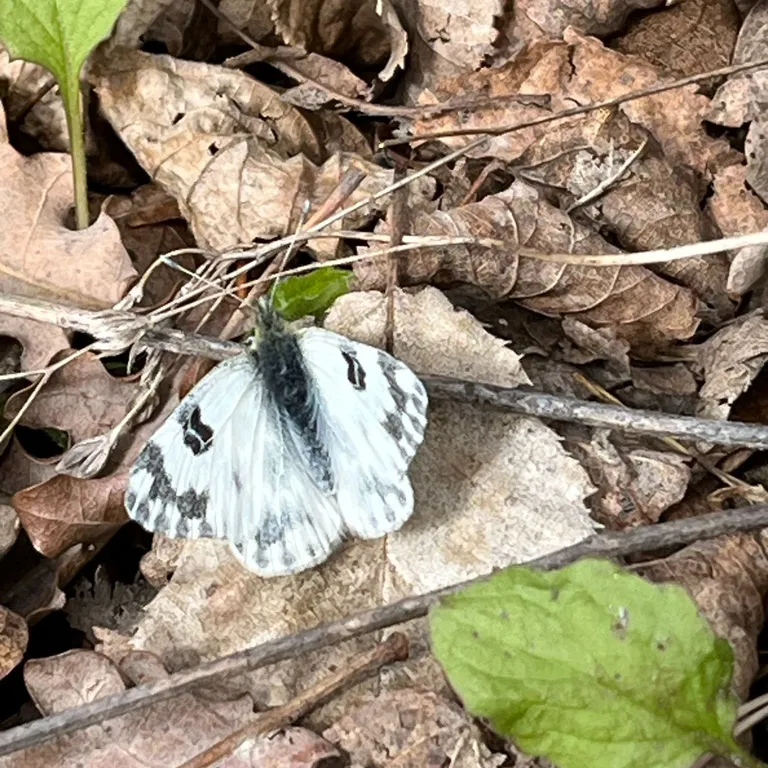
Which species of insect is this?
Pontia edusa
